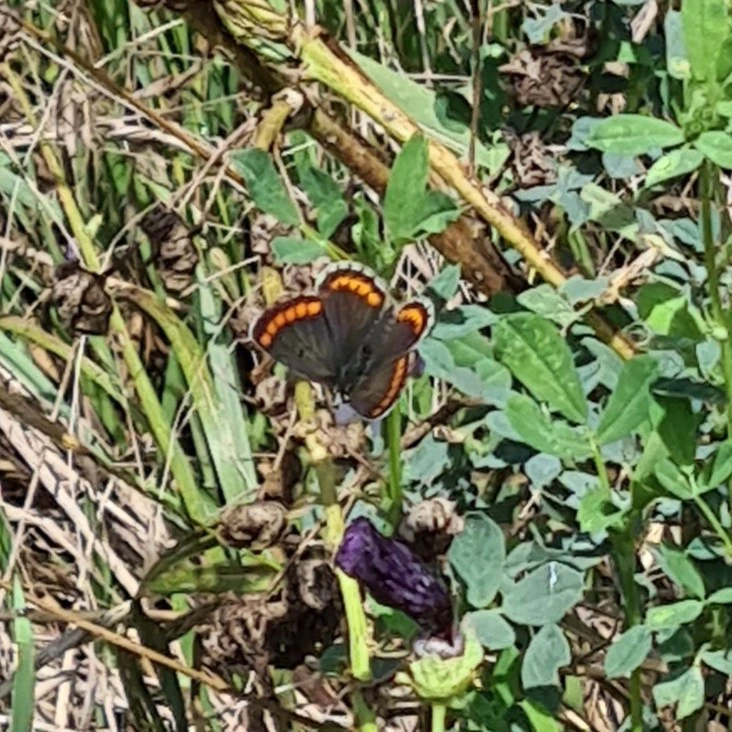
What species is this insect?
Aricia agestis/artaxerxes
